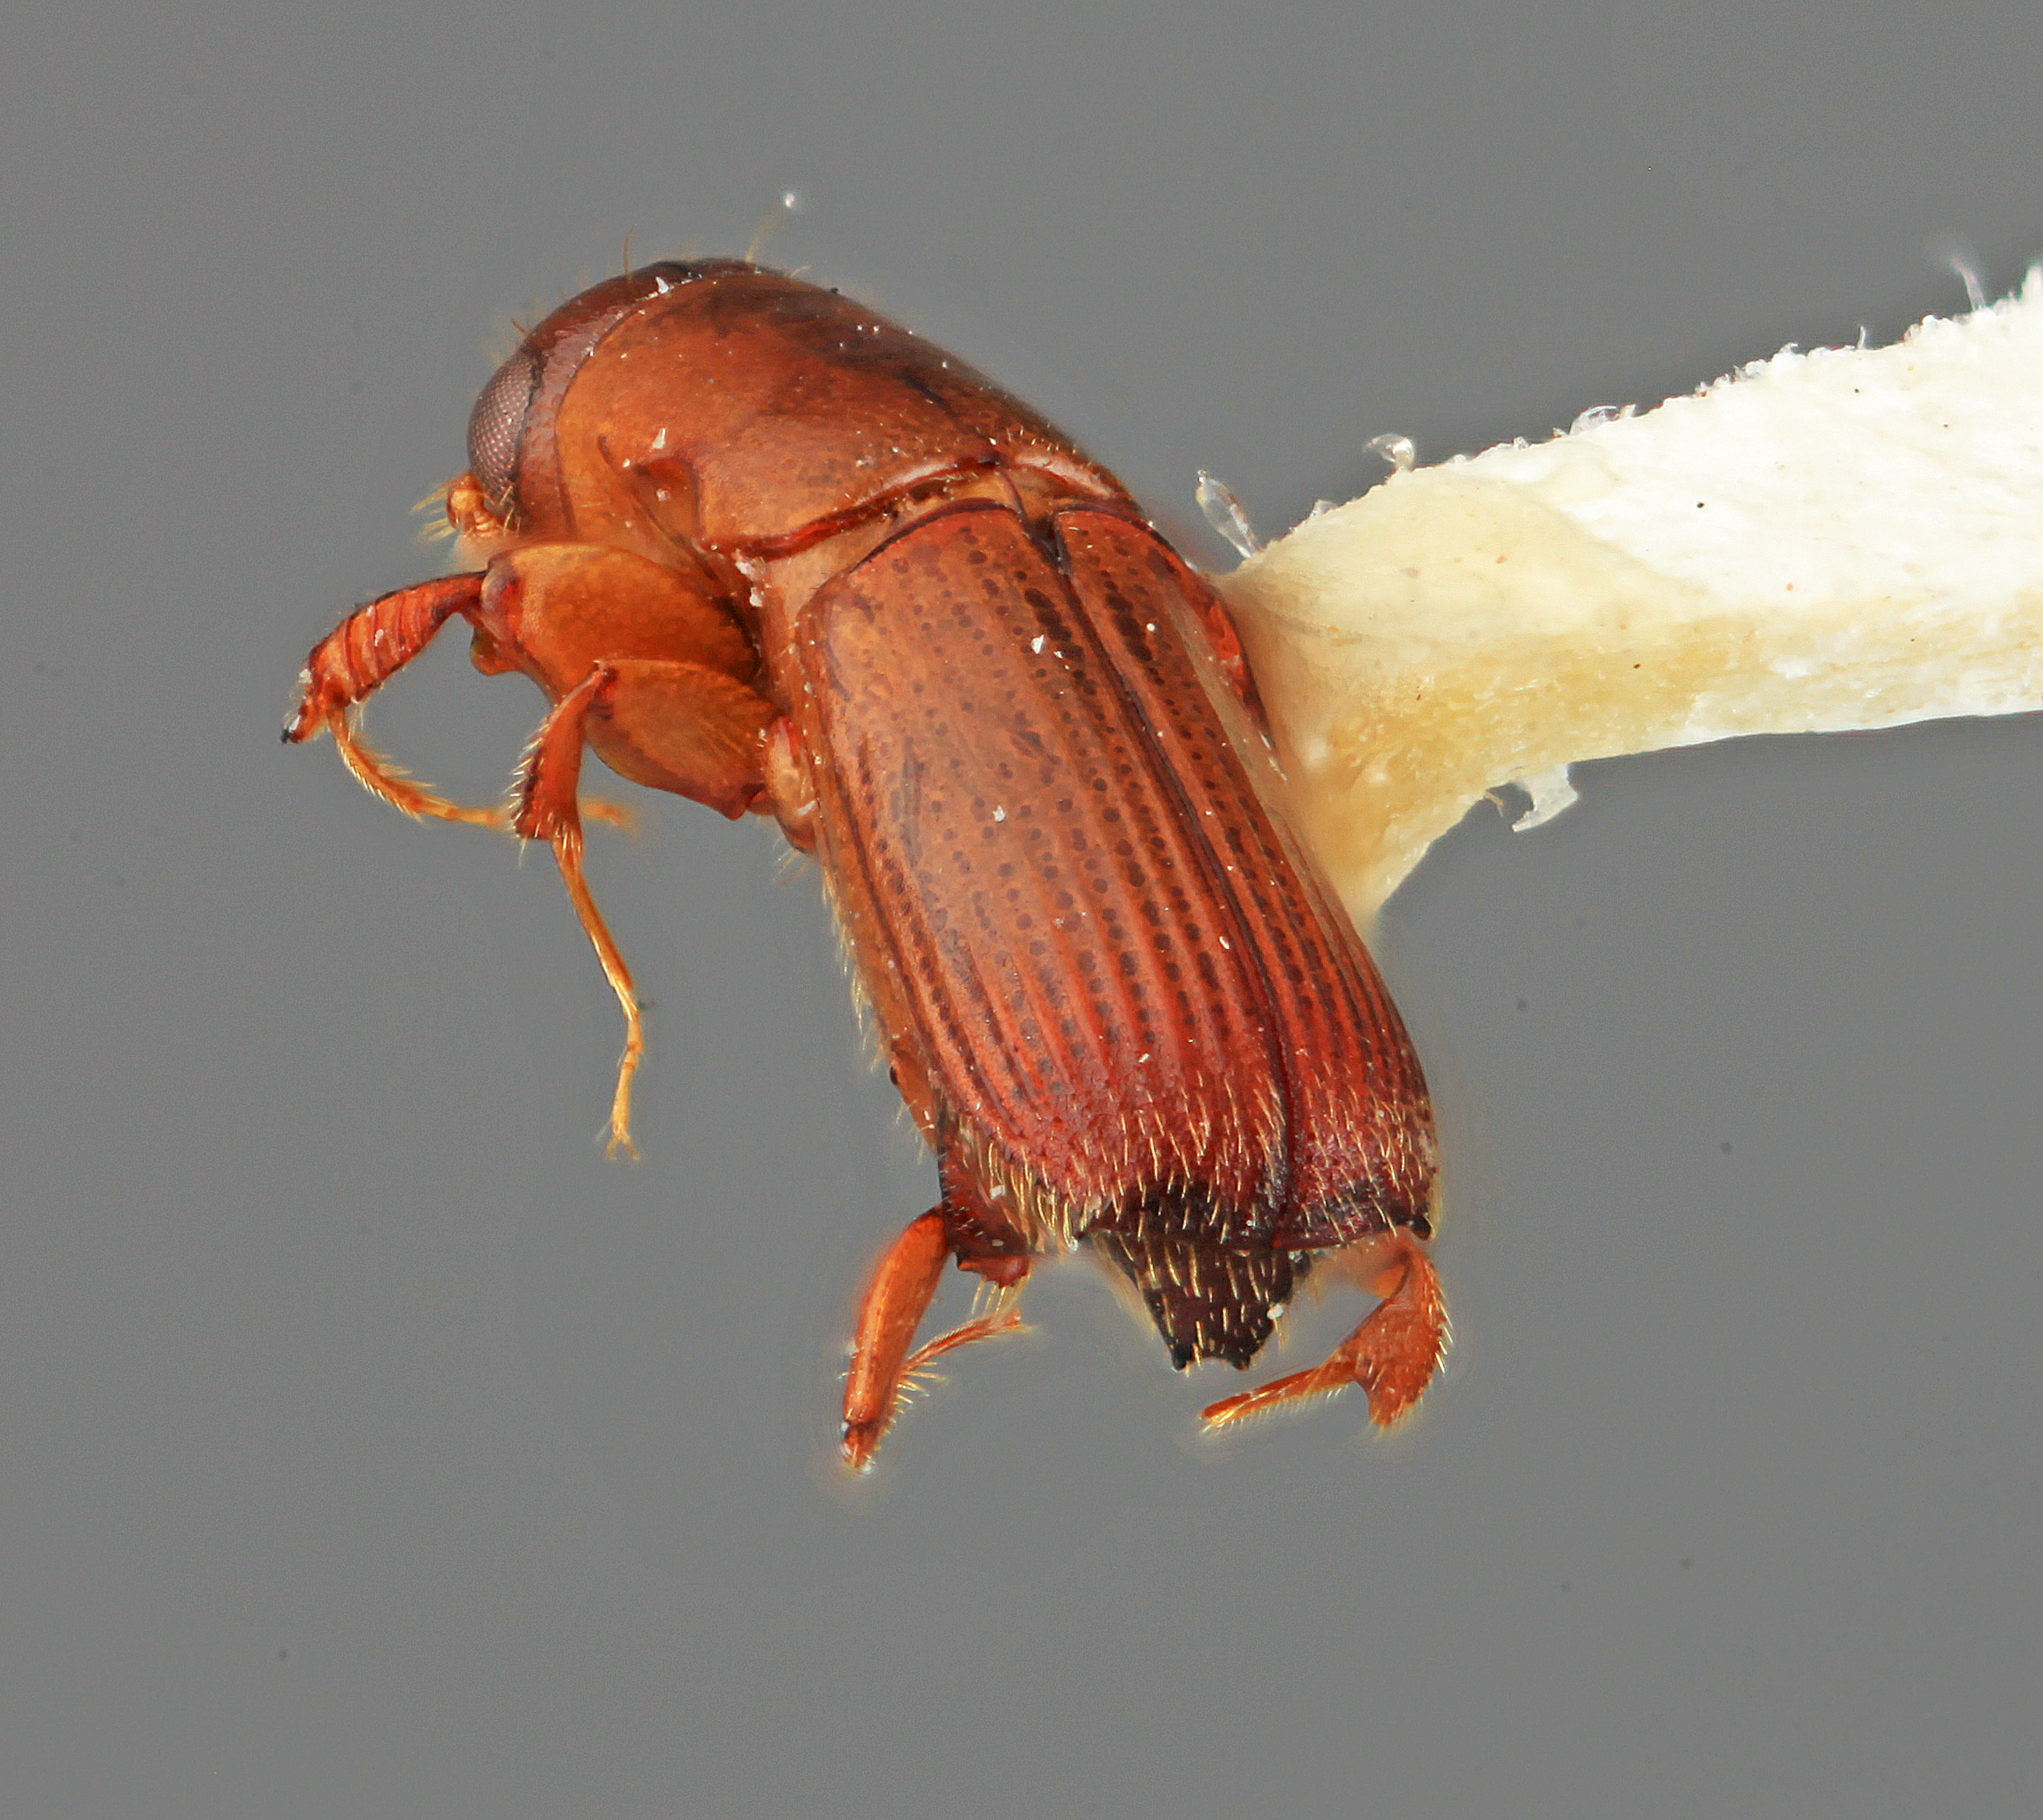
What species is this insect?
Platypus clunis
